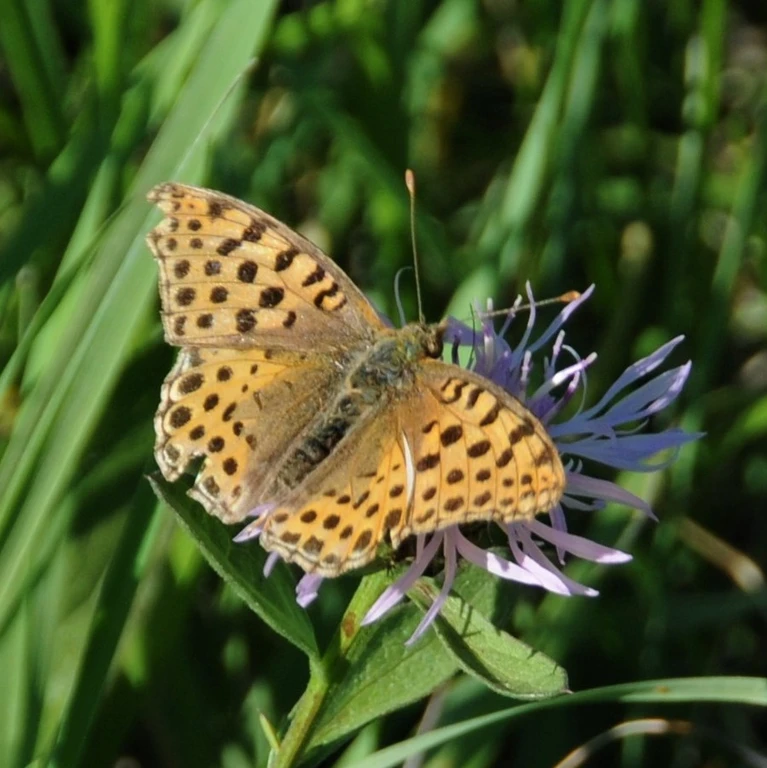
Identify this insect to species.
Issoria lathonia
